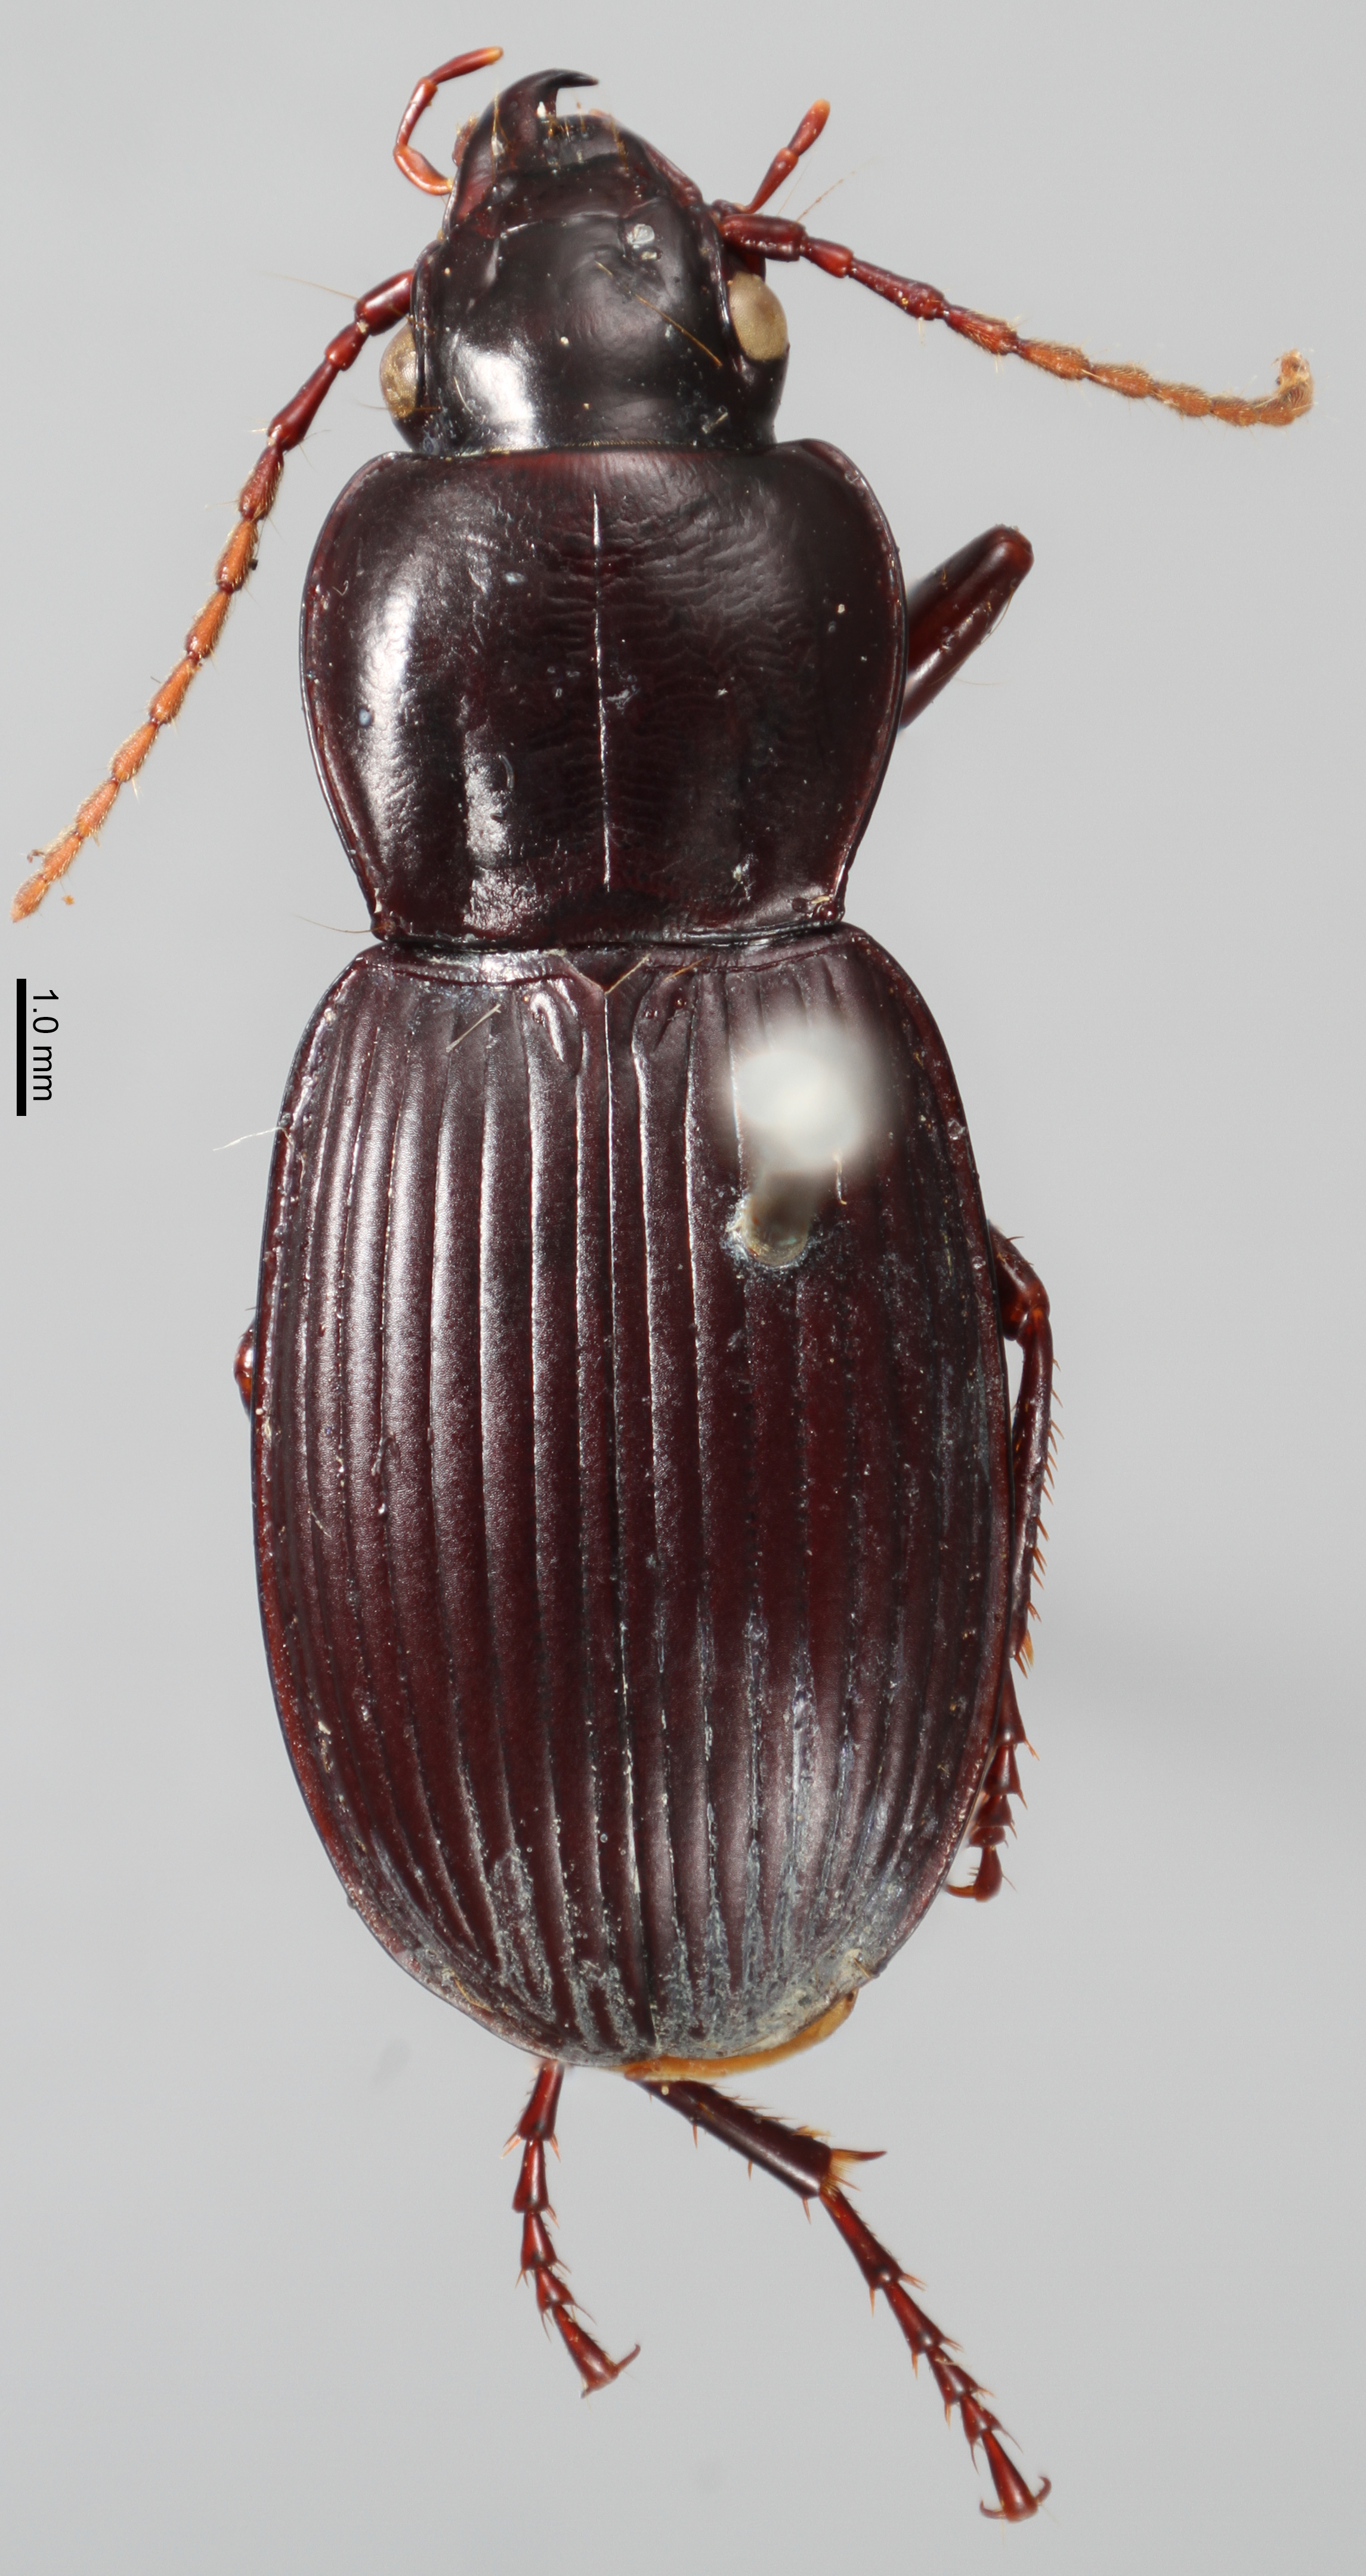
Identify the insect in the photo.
Pterostichus bucolicus
